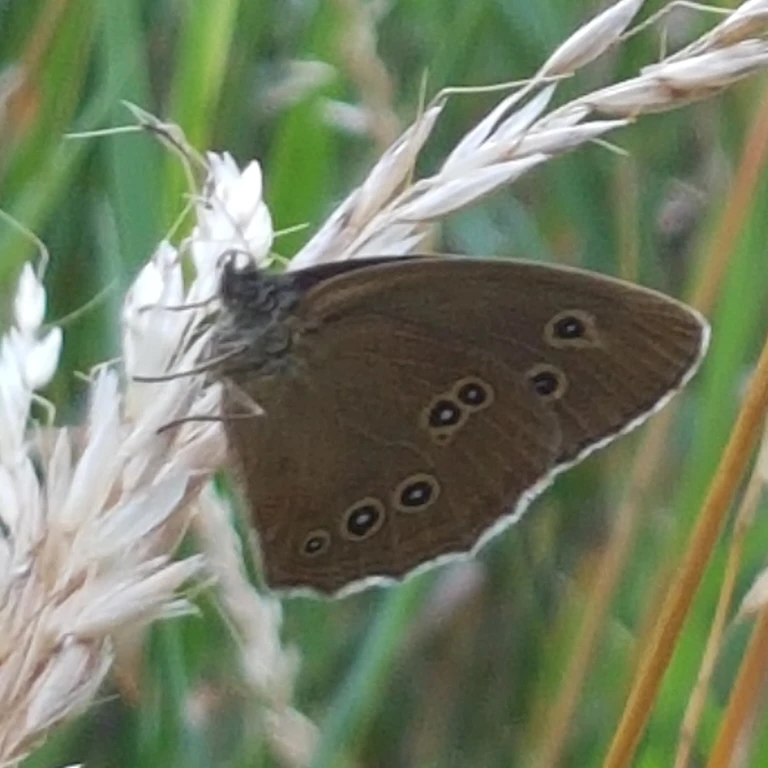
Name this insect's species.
Aphantopus hyperantus
